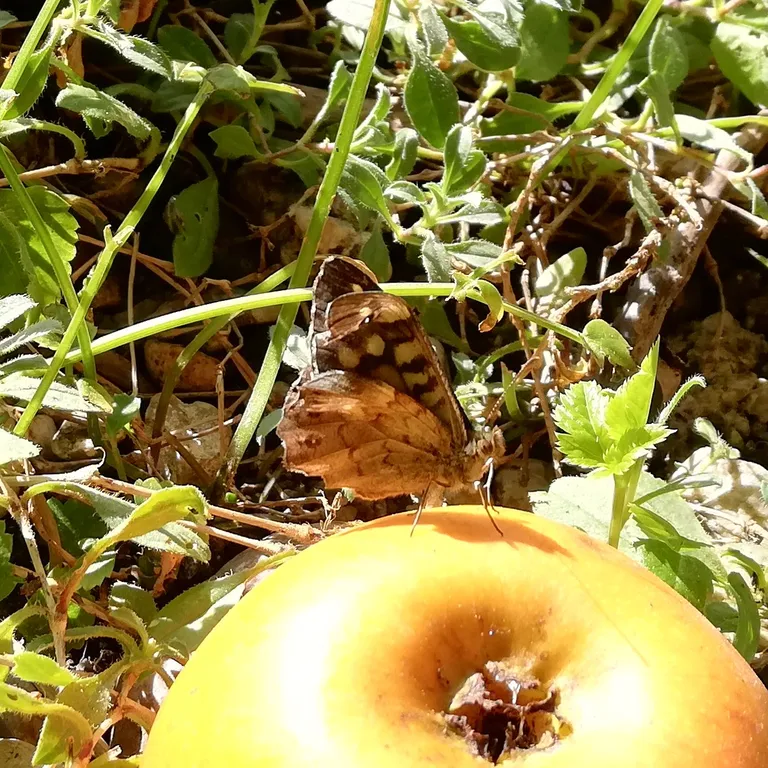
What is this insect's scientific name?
Pararge aegeria
